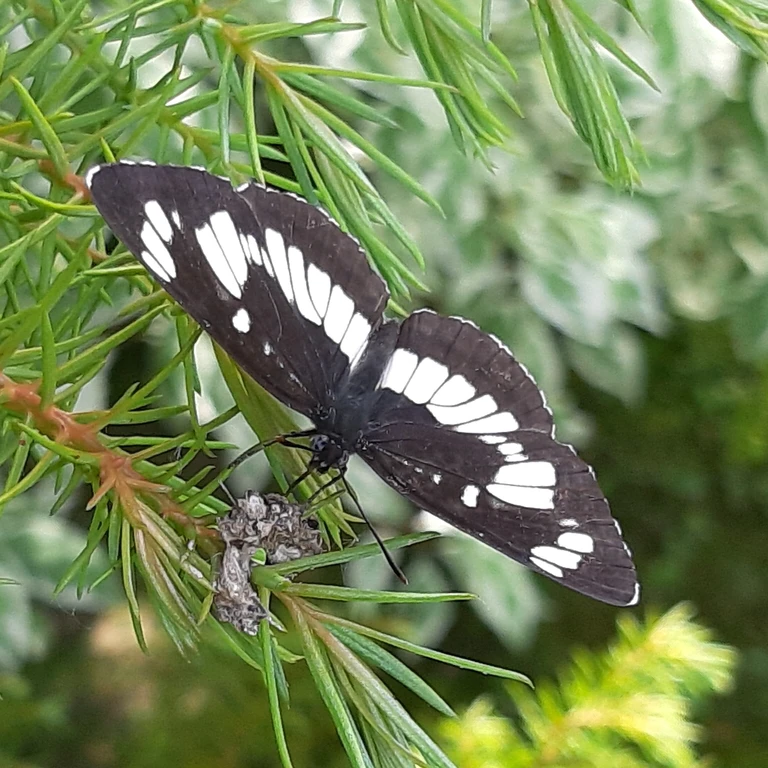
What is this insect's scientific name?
Neptis rivularis
